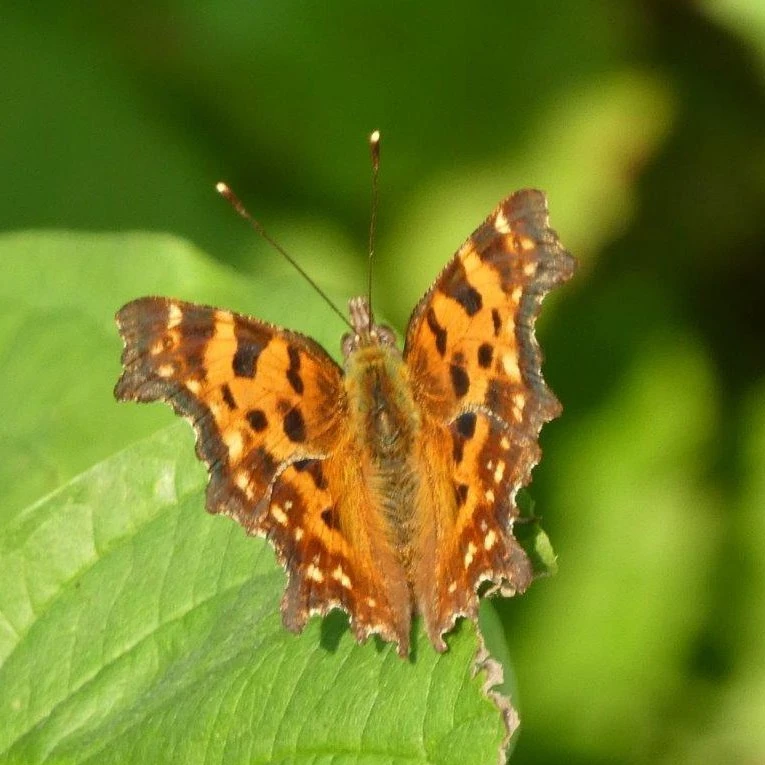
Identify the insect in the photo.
Polygonia c-album
